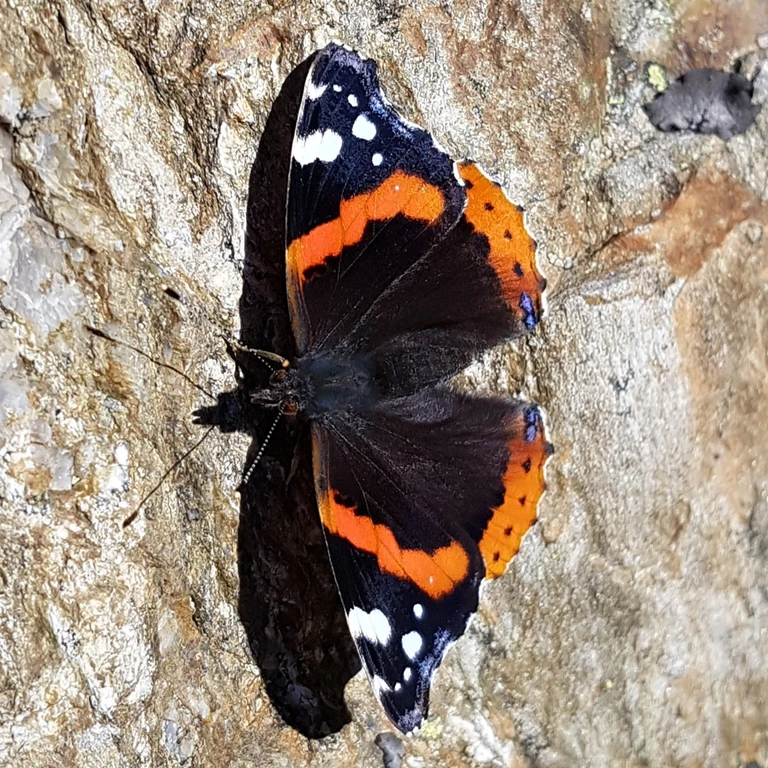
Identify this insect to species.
Vanessa atalanta
